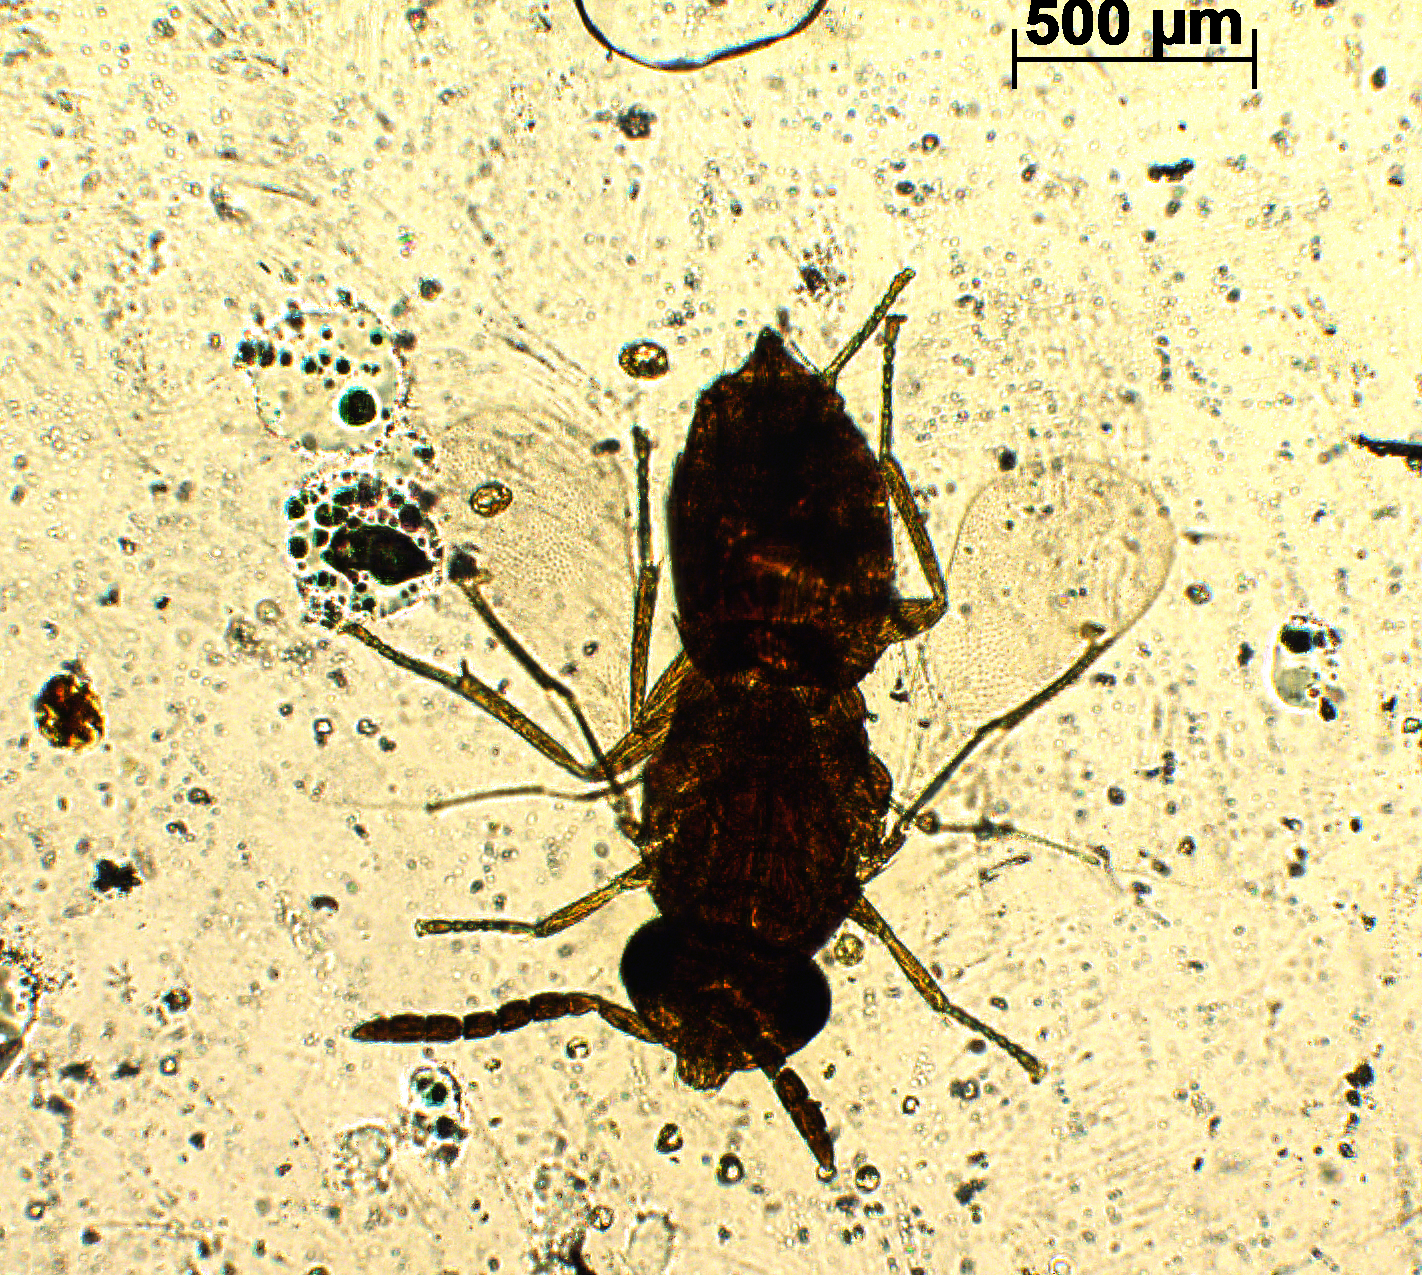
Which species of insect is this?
Coccophagus mariformis
